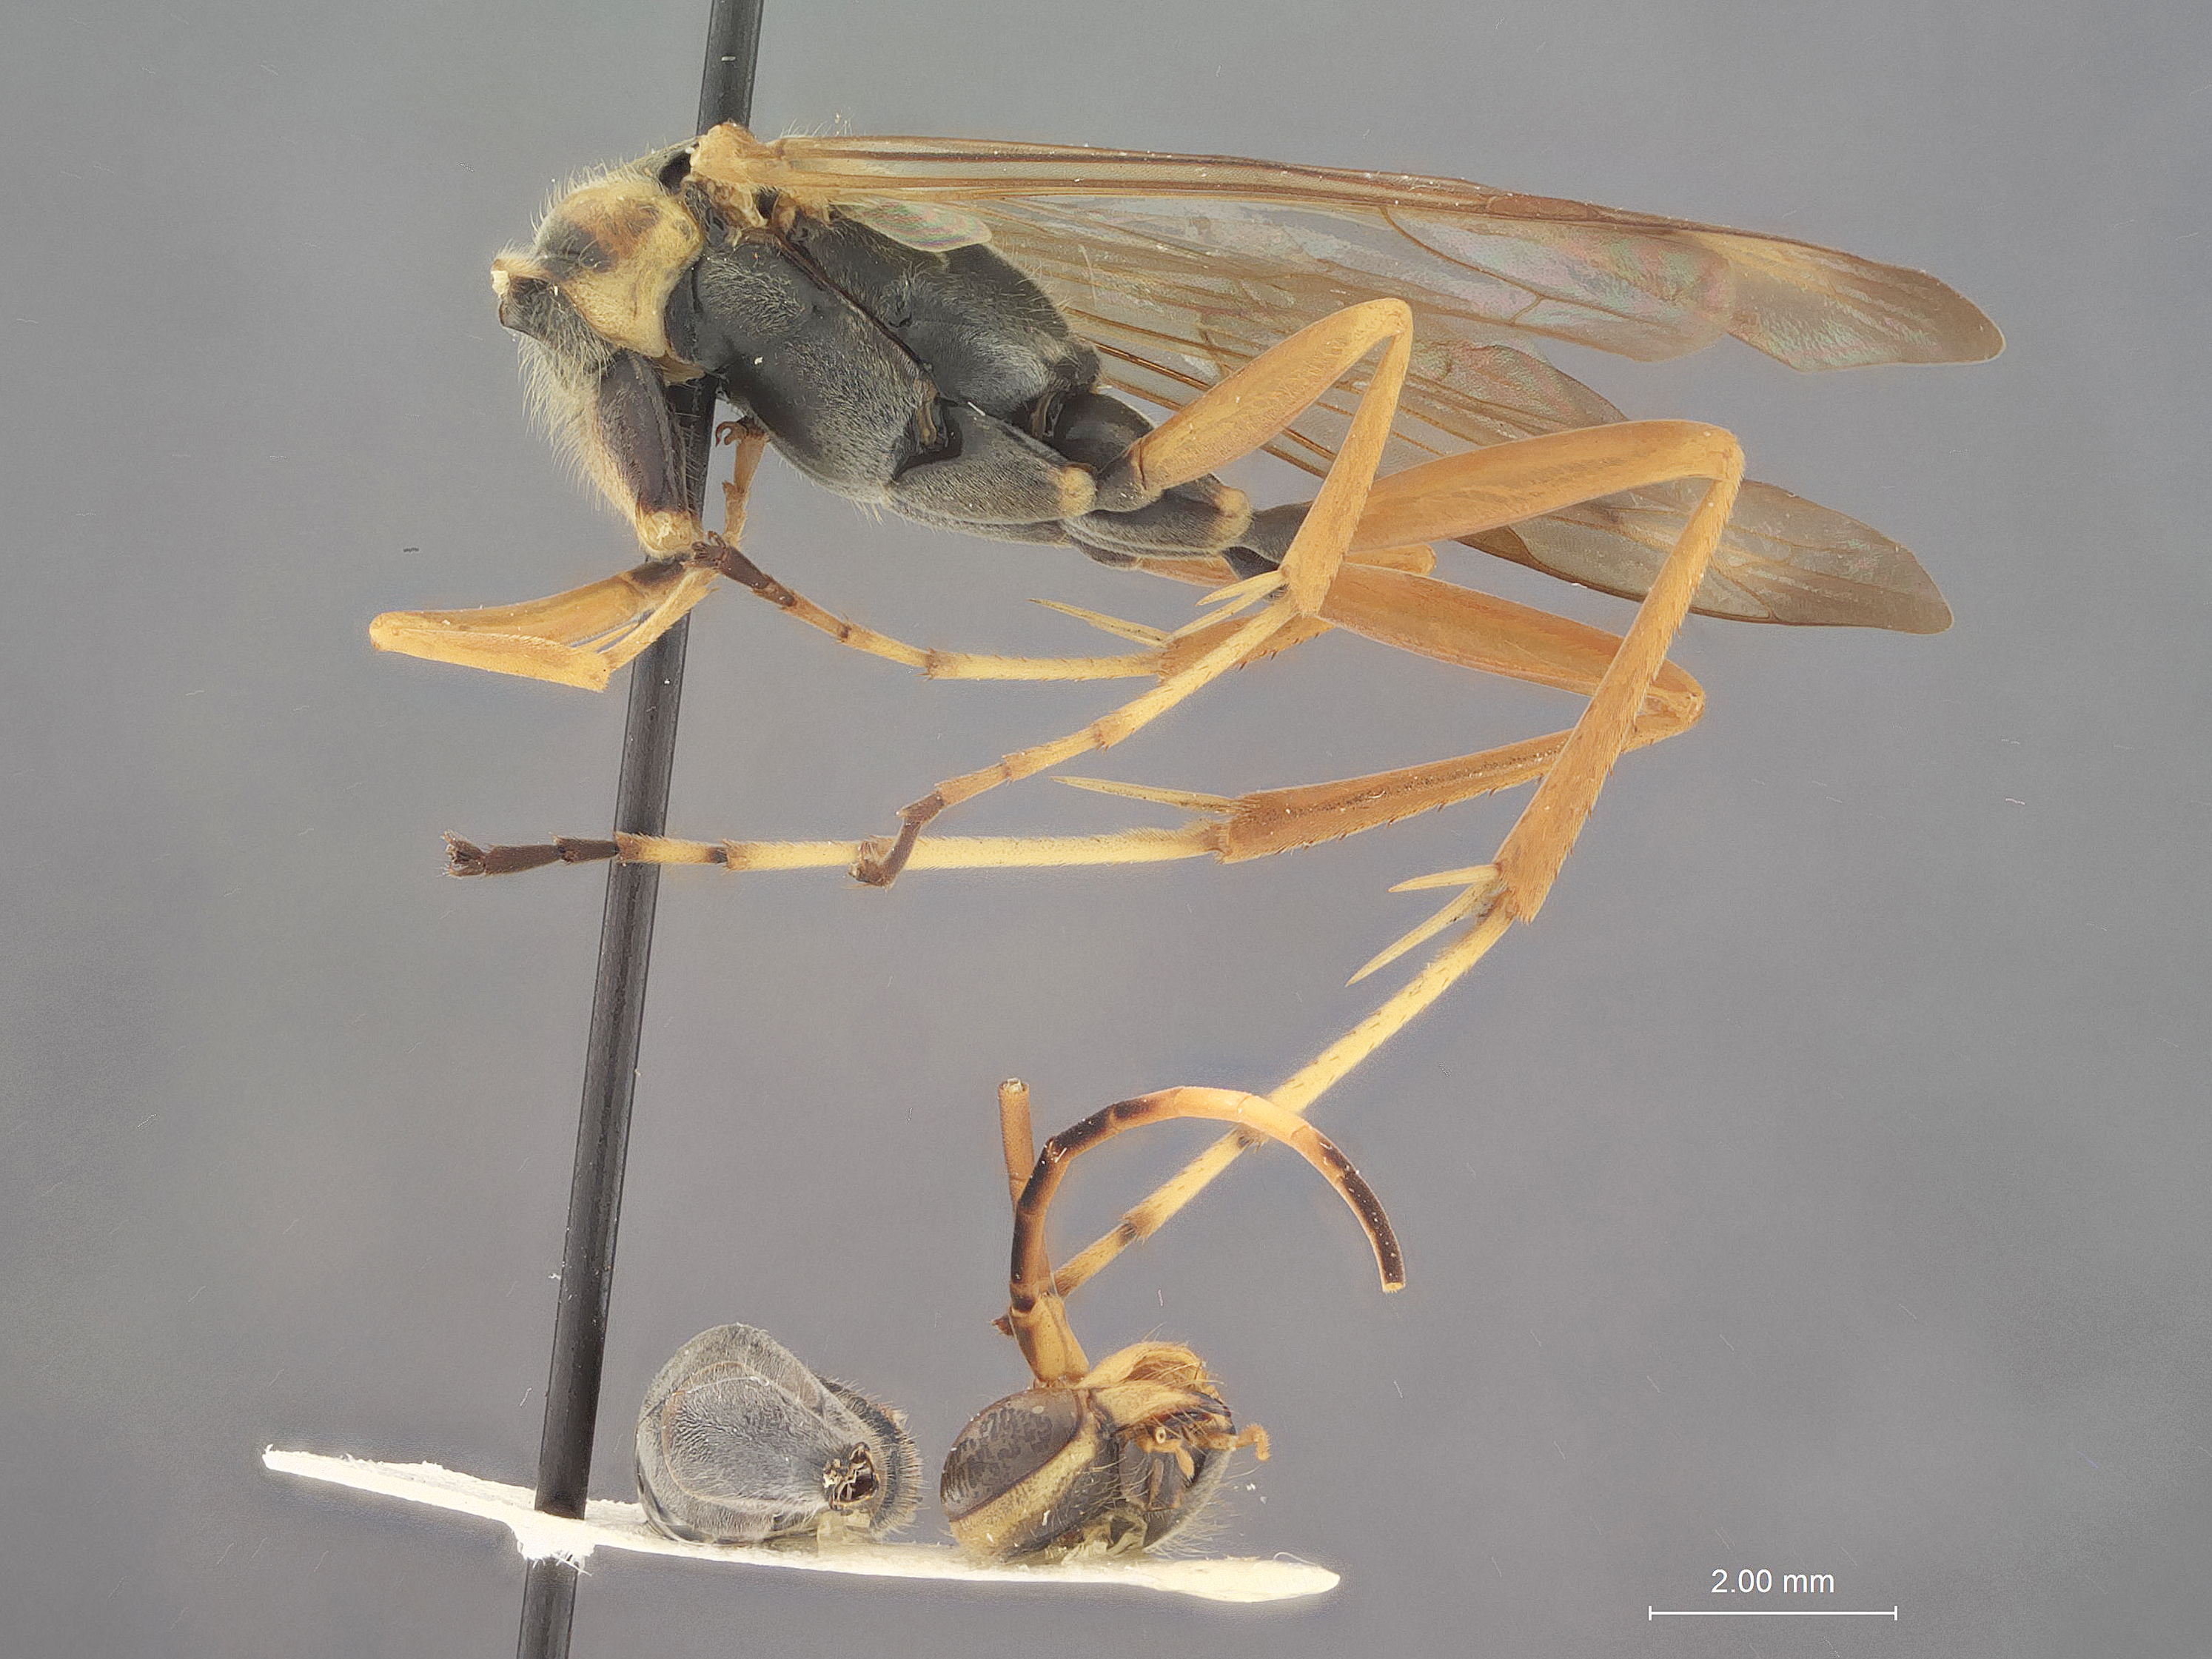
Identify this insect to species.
Priocnessus ruficrus
